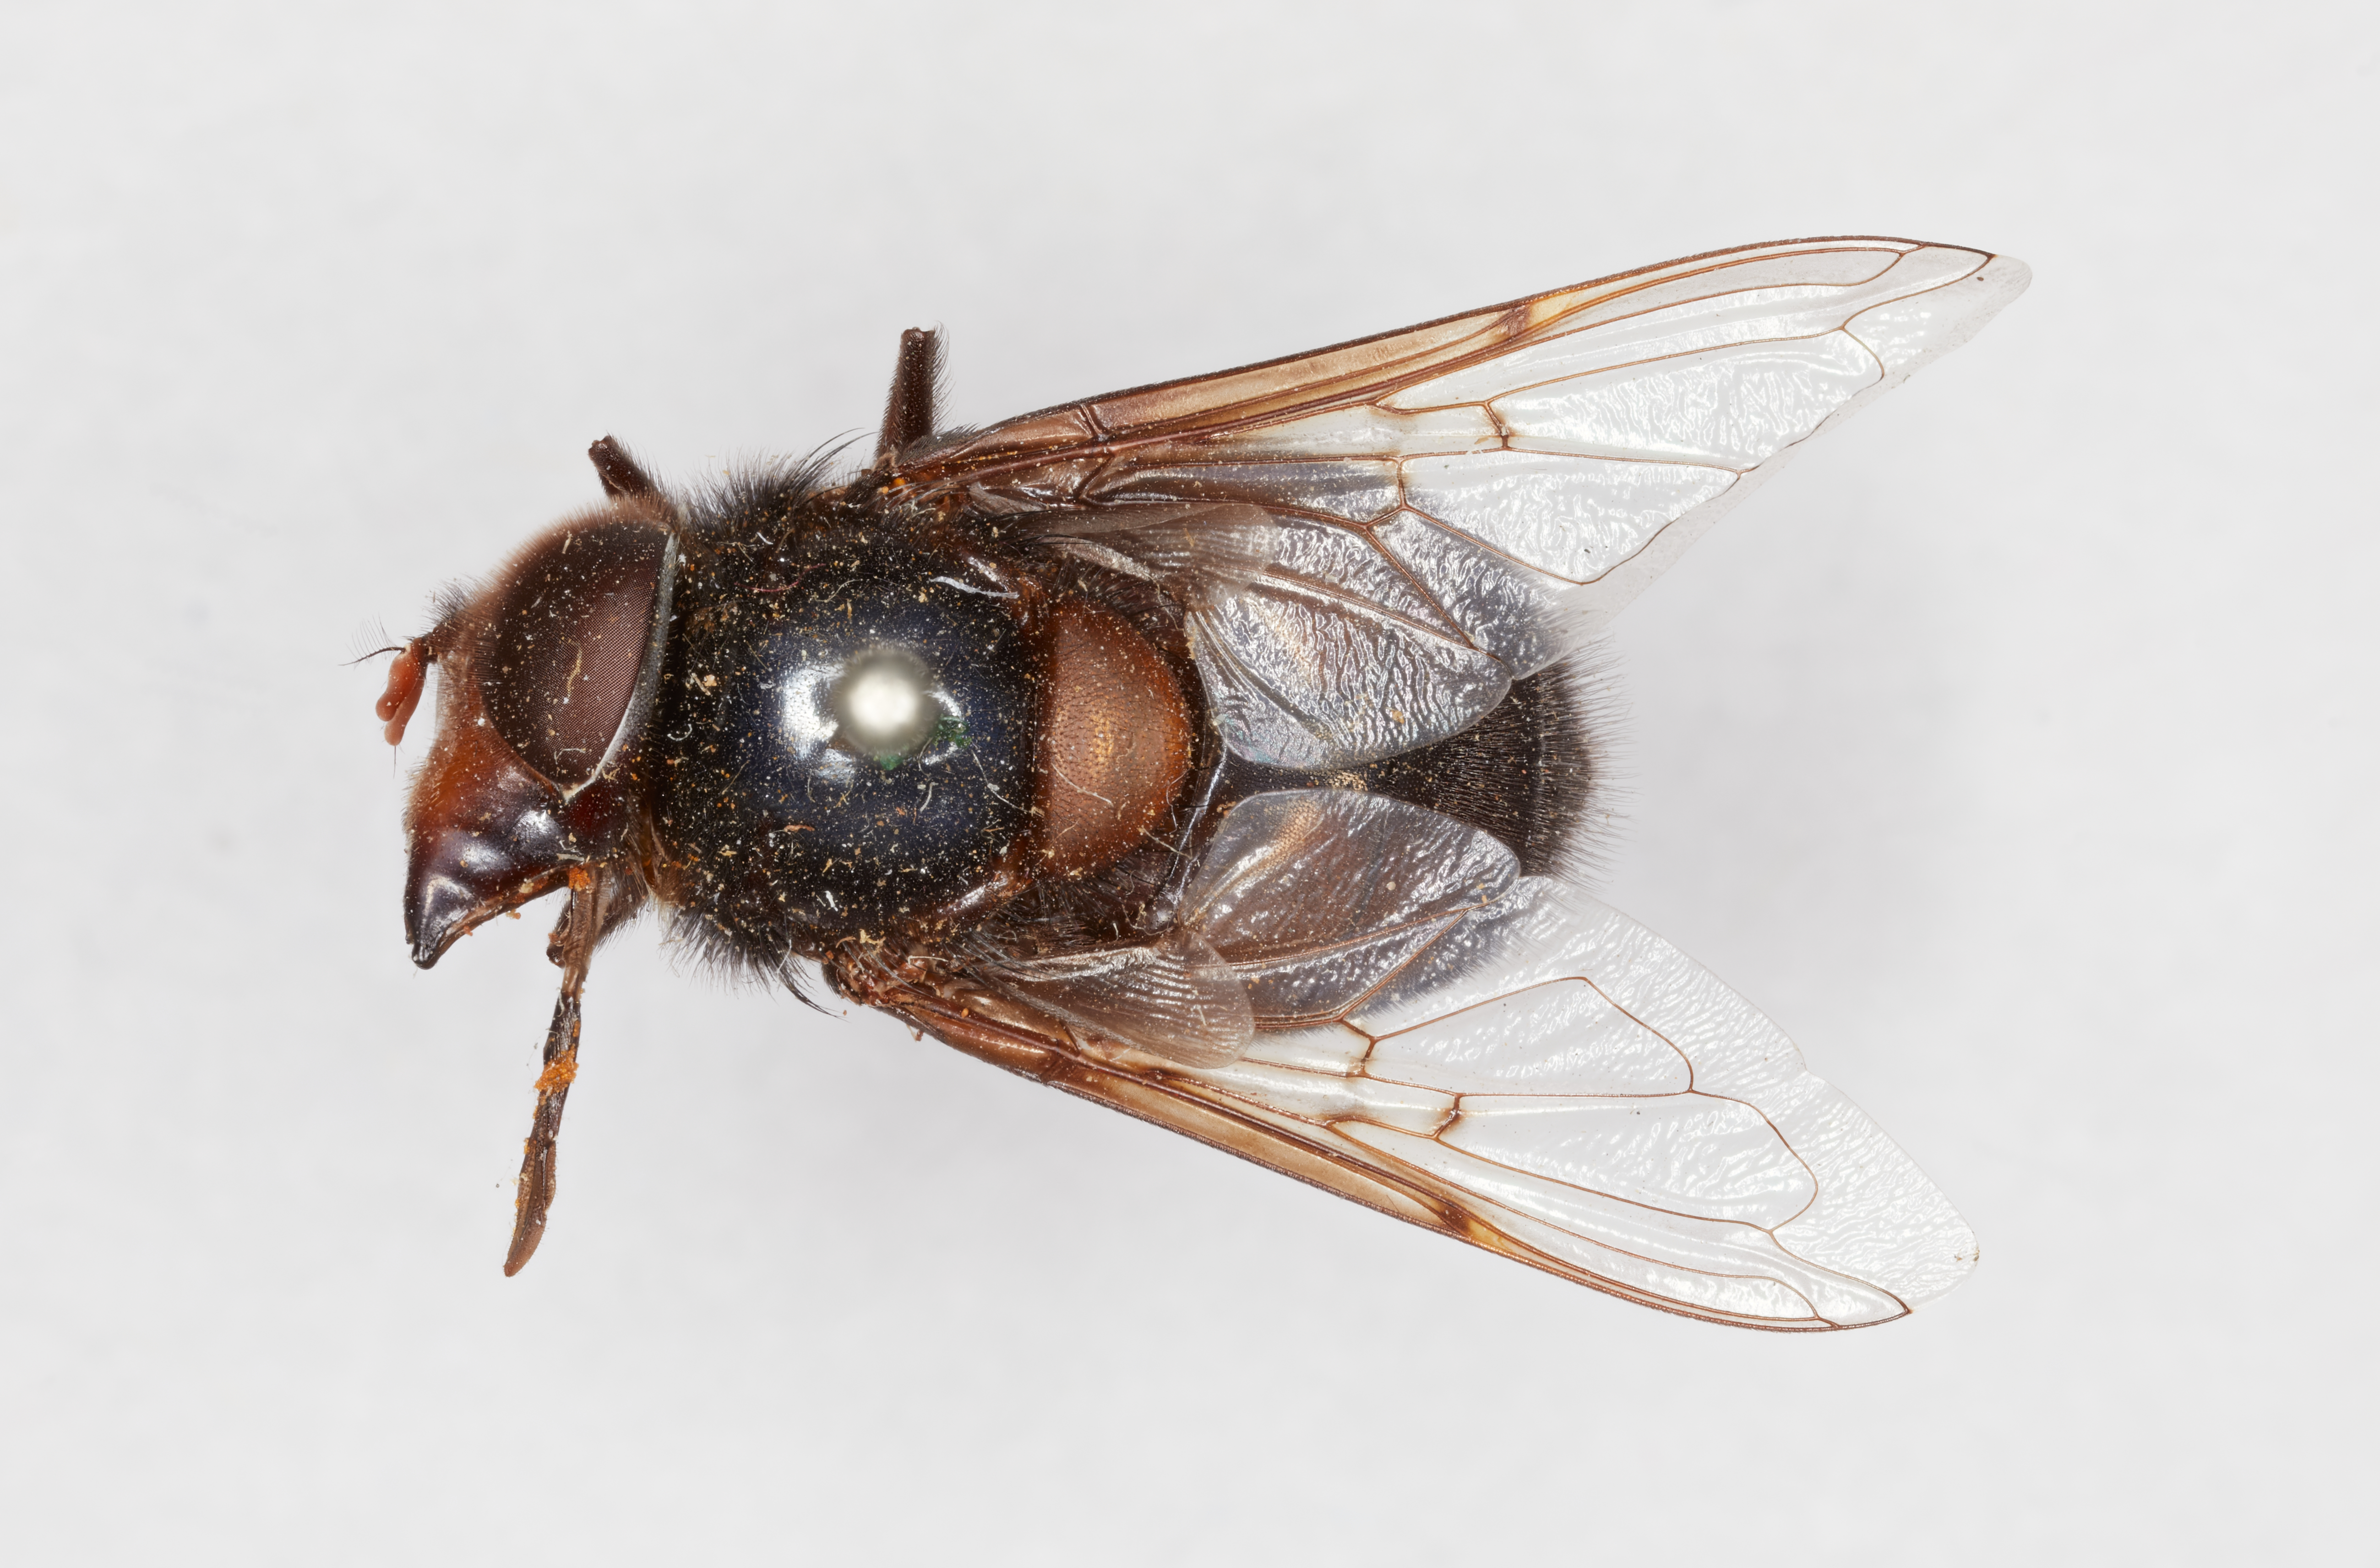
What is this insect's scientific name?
Volucella anna
